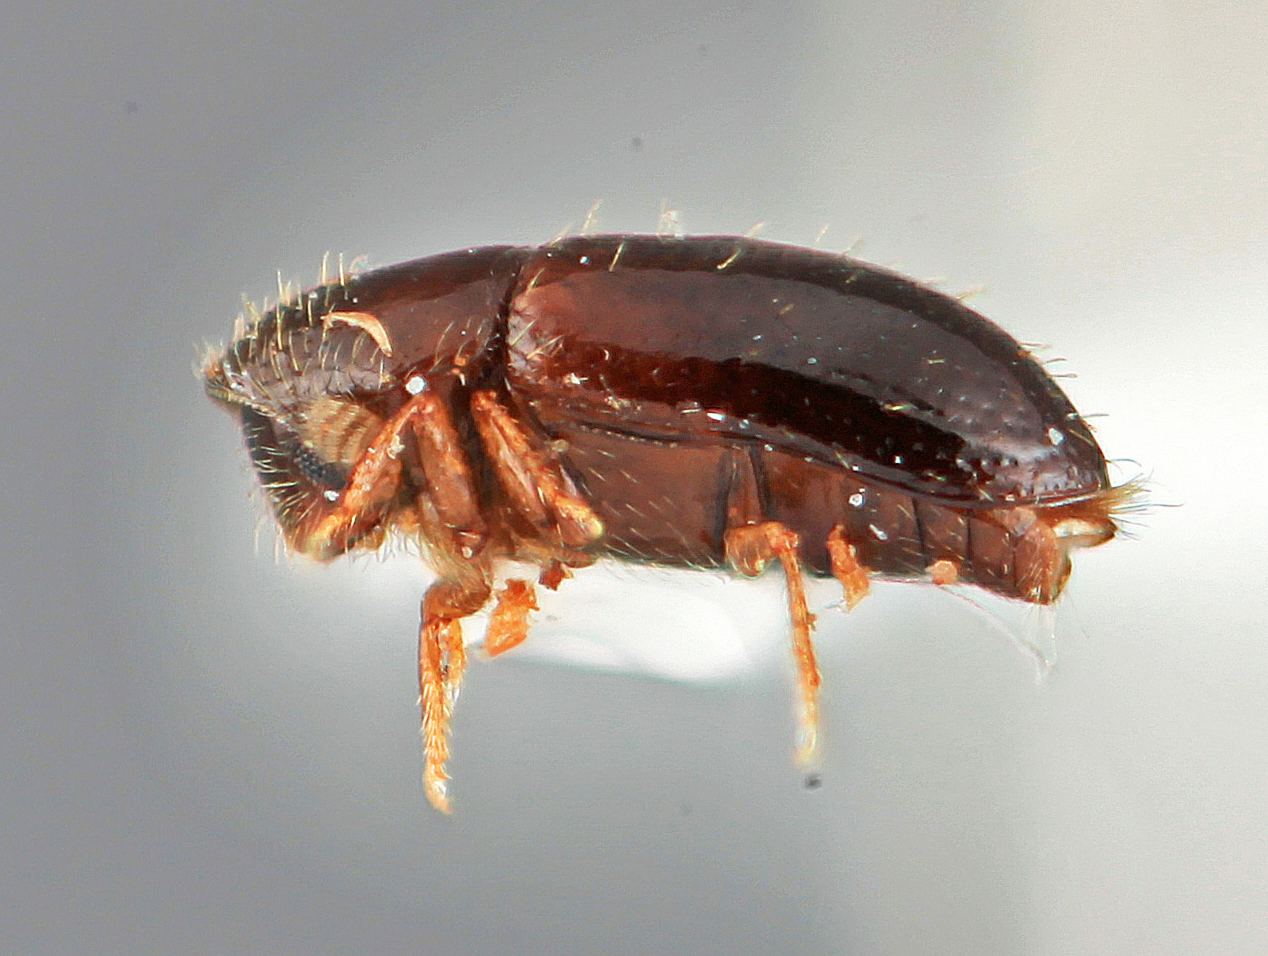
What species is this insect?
Araptus kirkendalli
